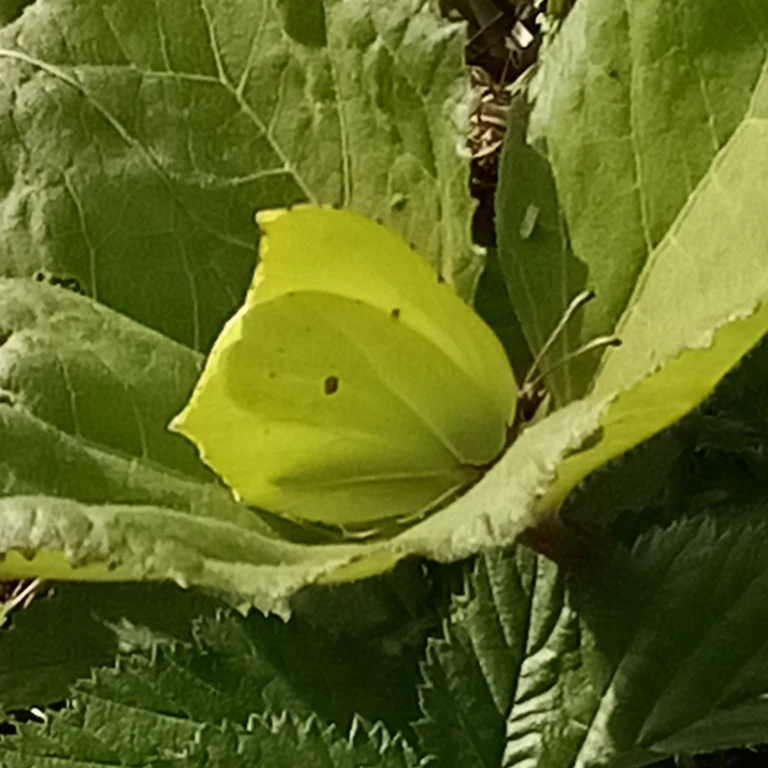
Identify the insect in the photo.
Gonepteryx rhamni
